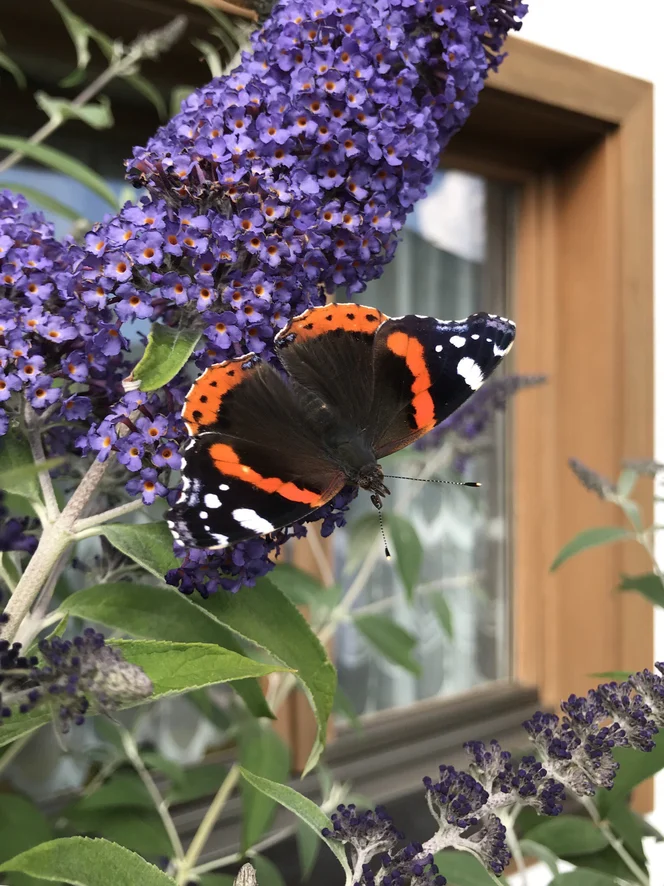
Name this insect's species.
Vanessa atalanta
